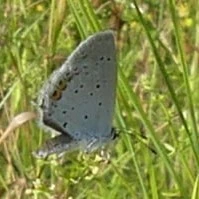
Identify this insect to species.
Cupido argiades (also Elkalyce argiades)
